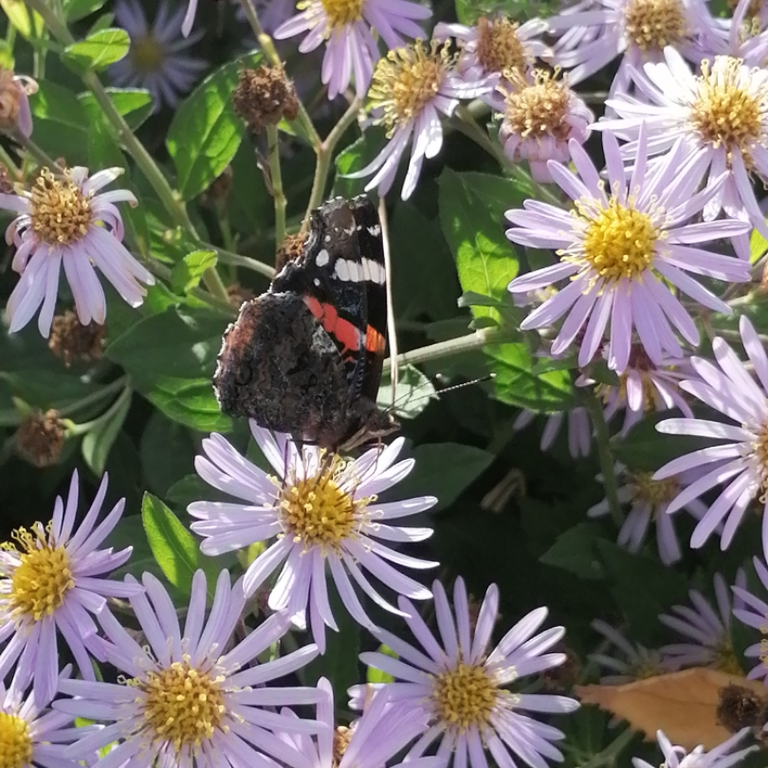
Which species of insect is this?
Vanessa atalanta
